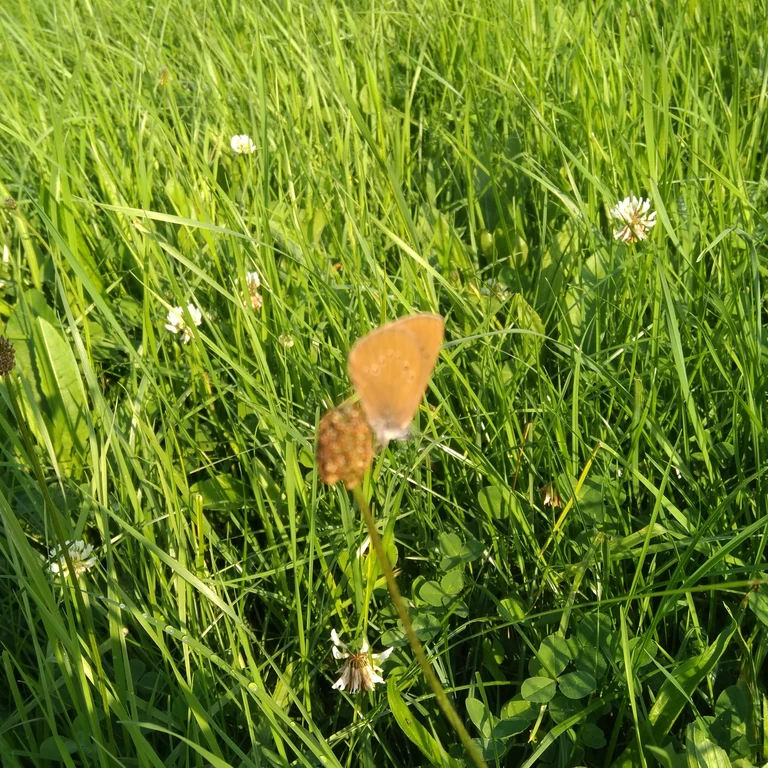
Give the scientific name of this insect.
Phengaris nausithous (also Maculinea nausithous)
